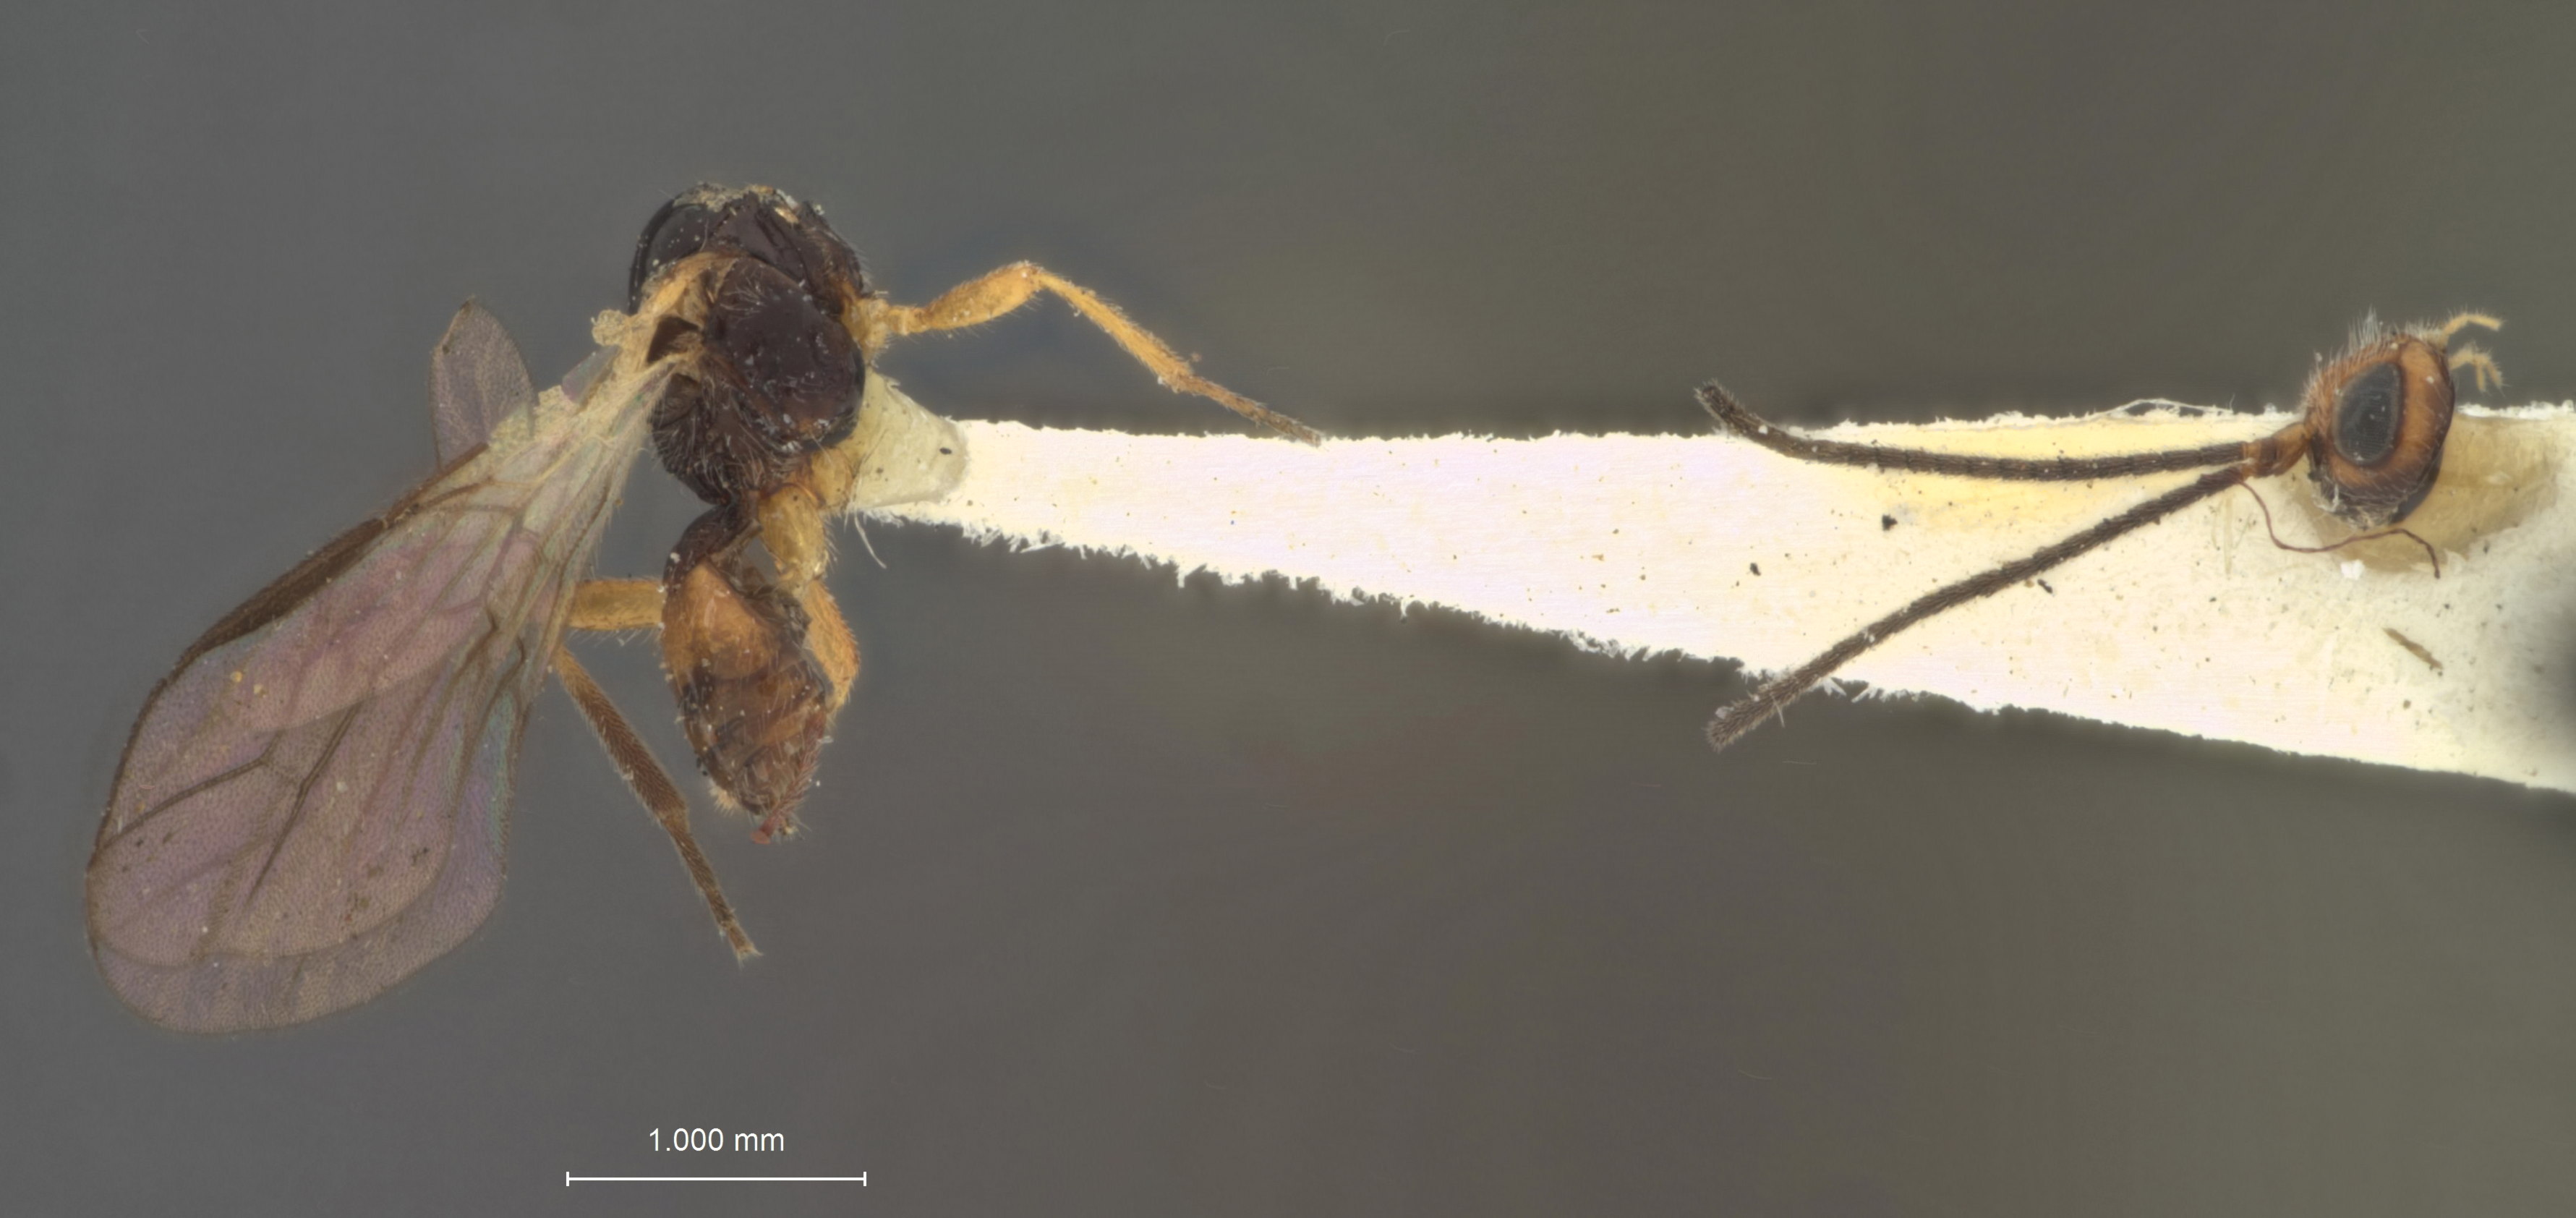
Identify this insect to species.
Opius pequodorum
